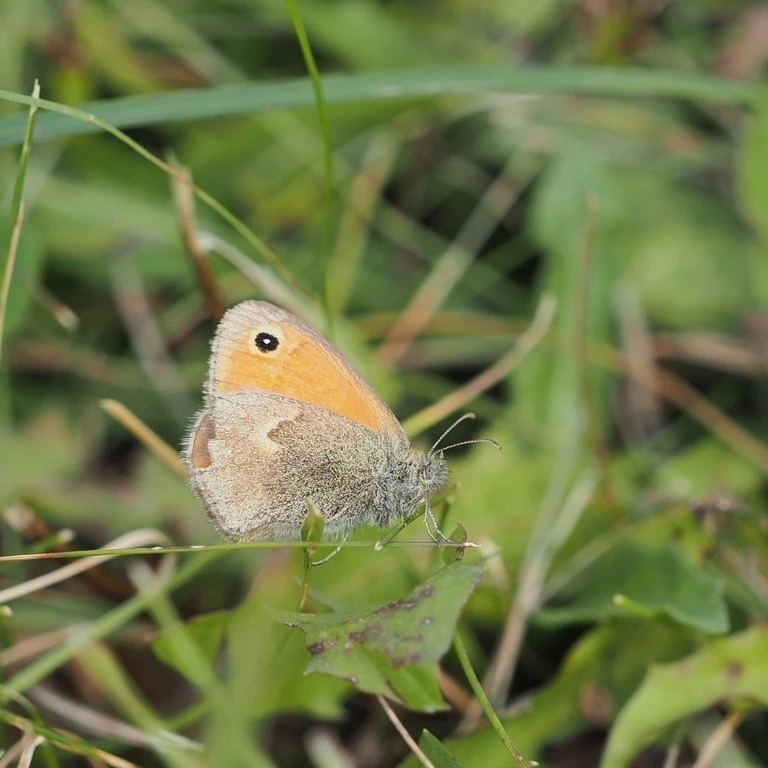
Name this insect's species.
Coenonympha pamphilus
